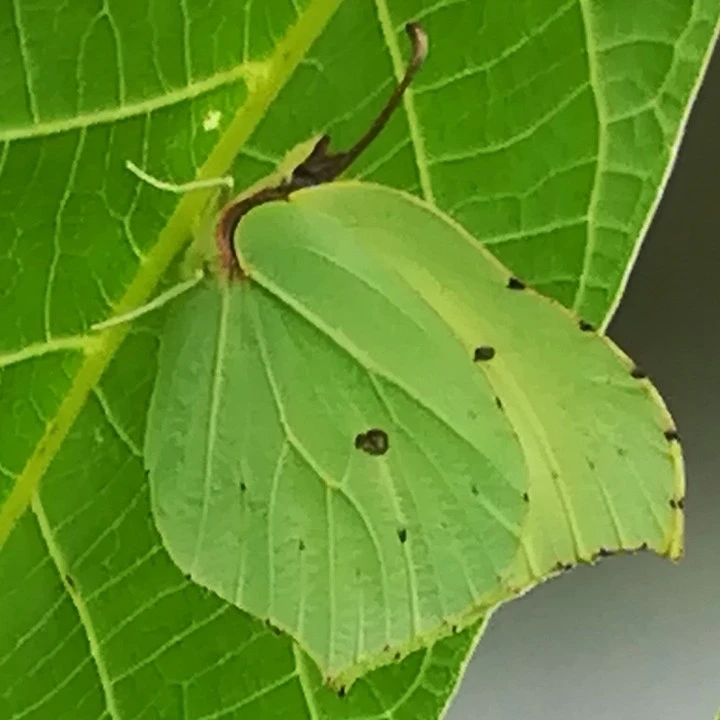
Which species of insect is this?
Gonepteryx rhamni
